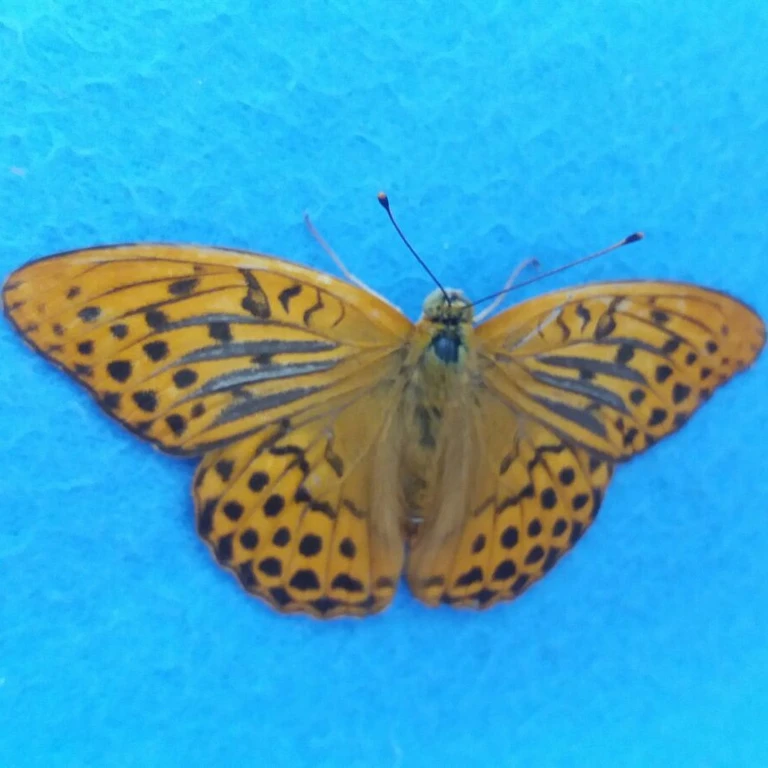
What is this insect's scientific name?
Argynnis paphia
